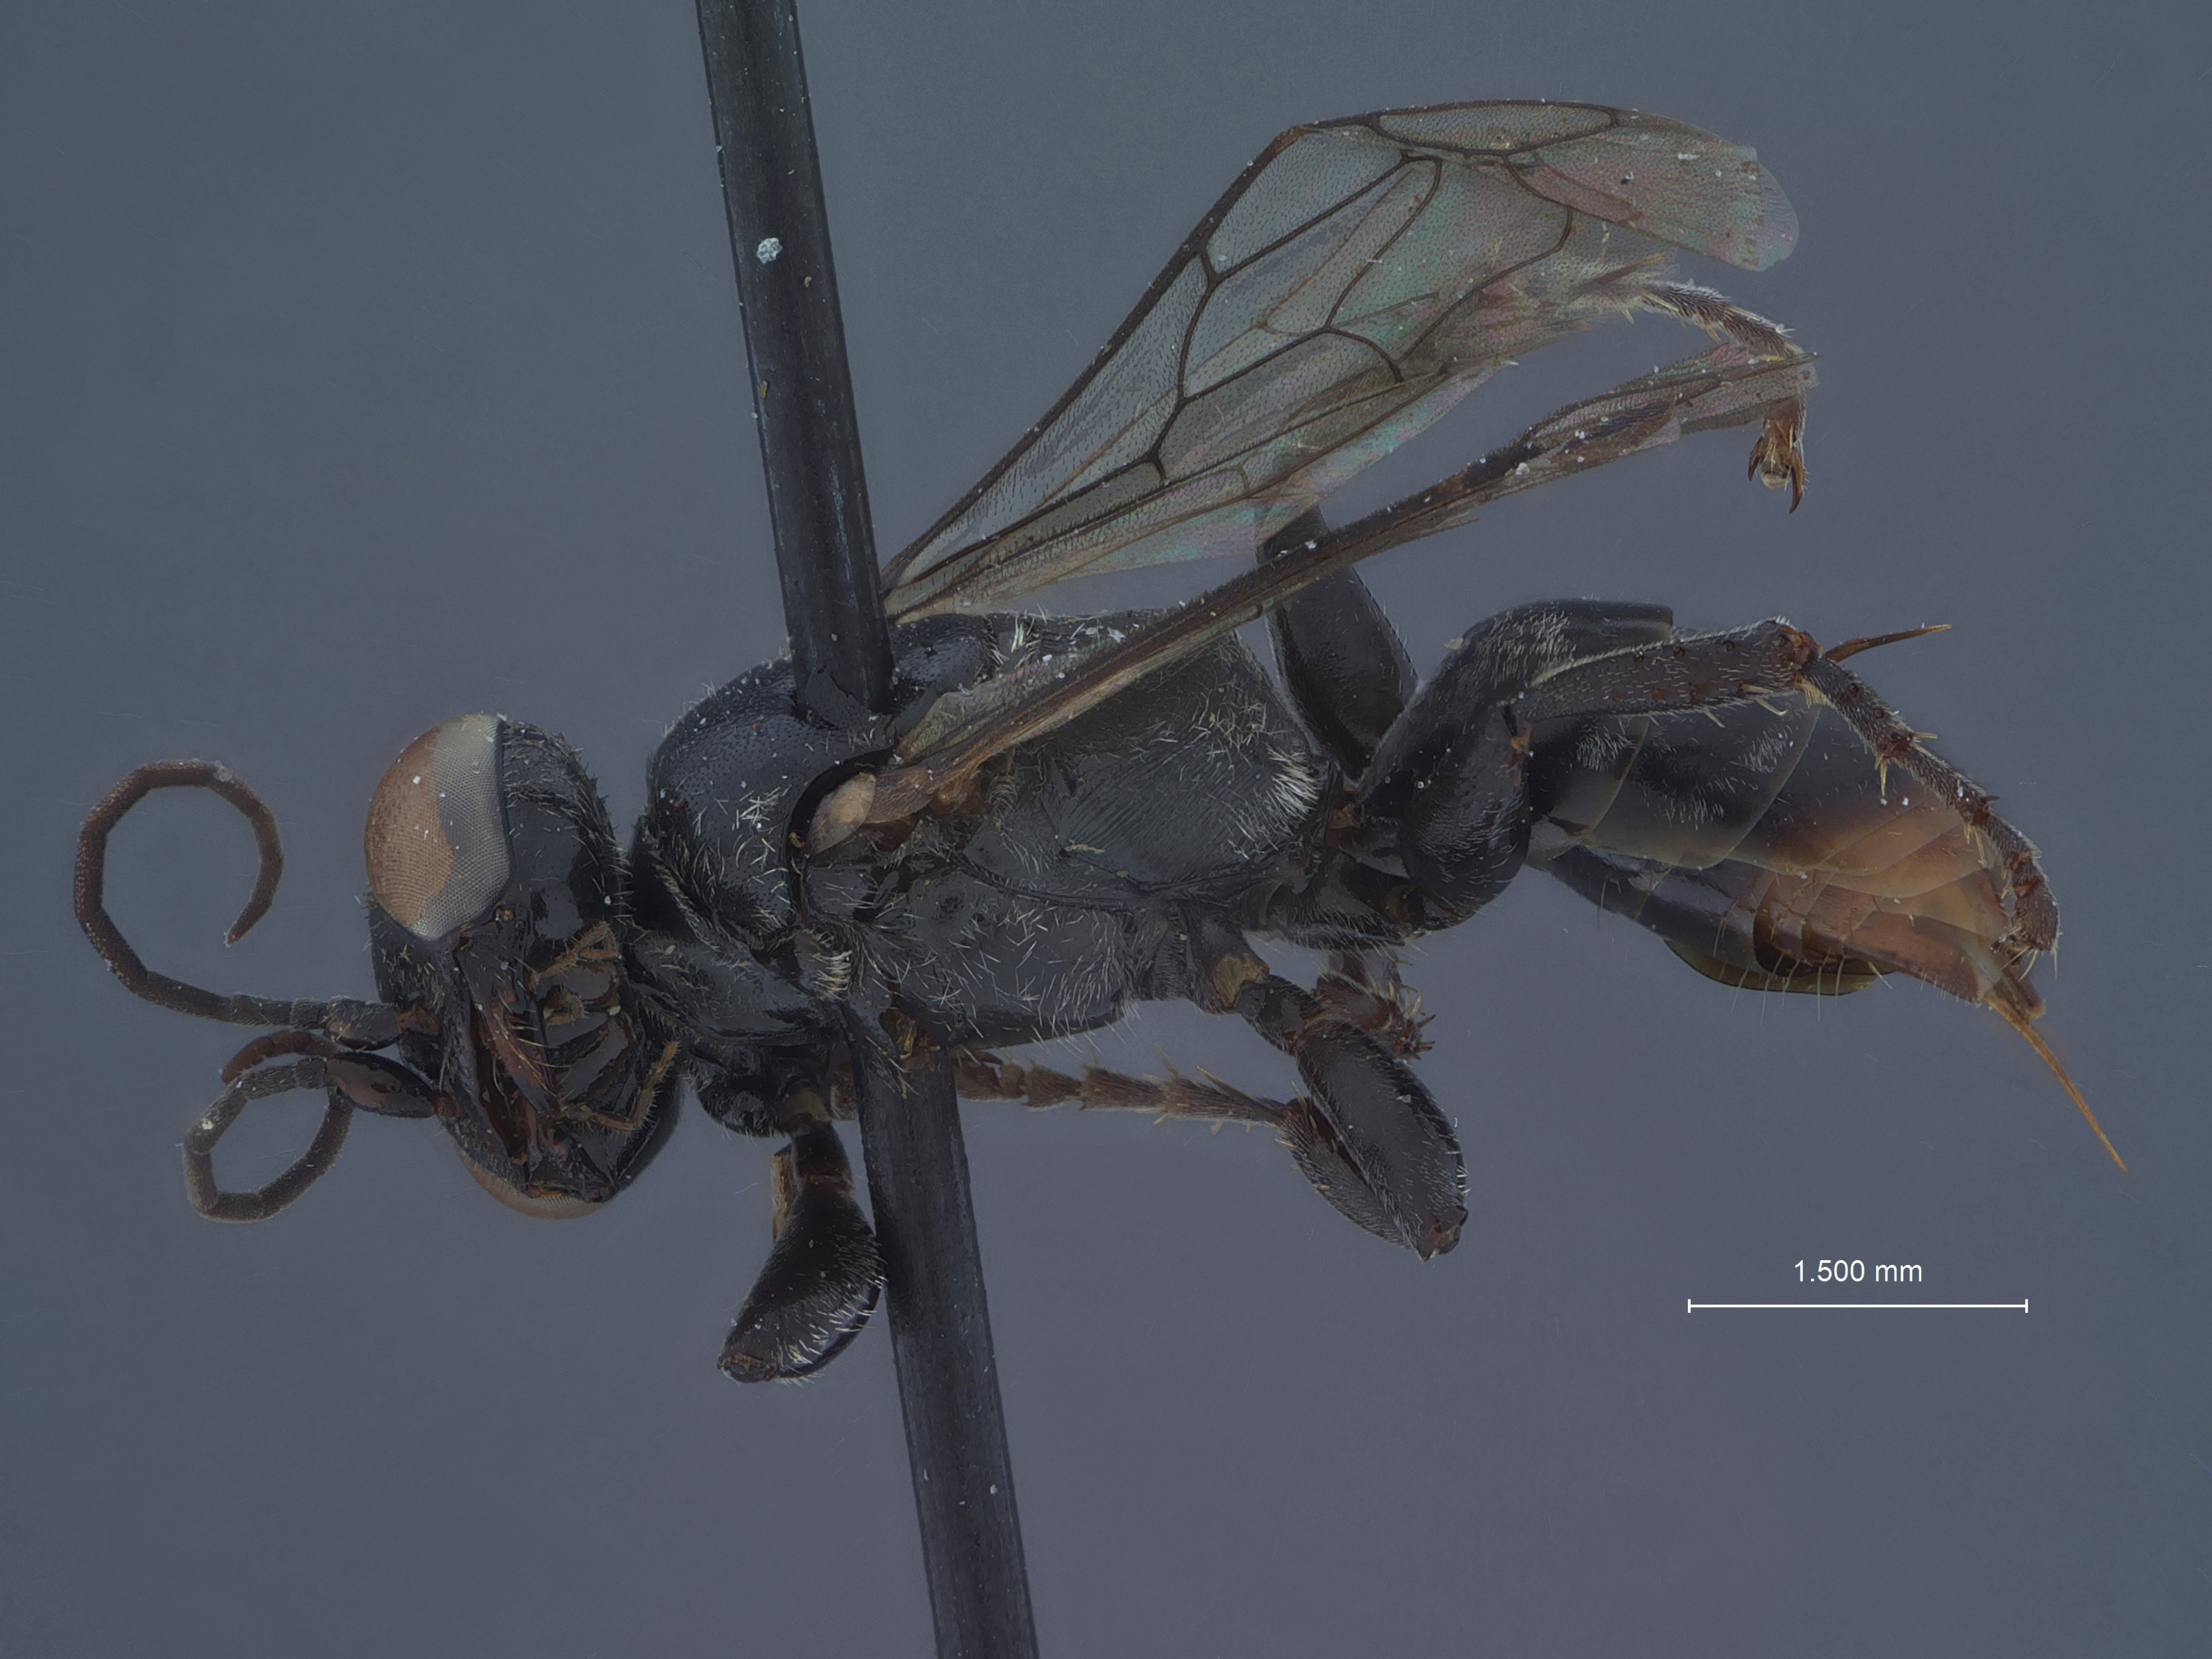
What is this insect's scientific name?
Tachysphex alayoi
